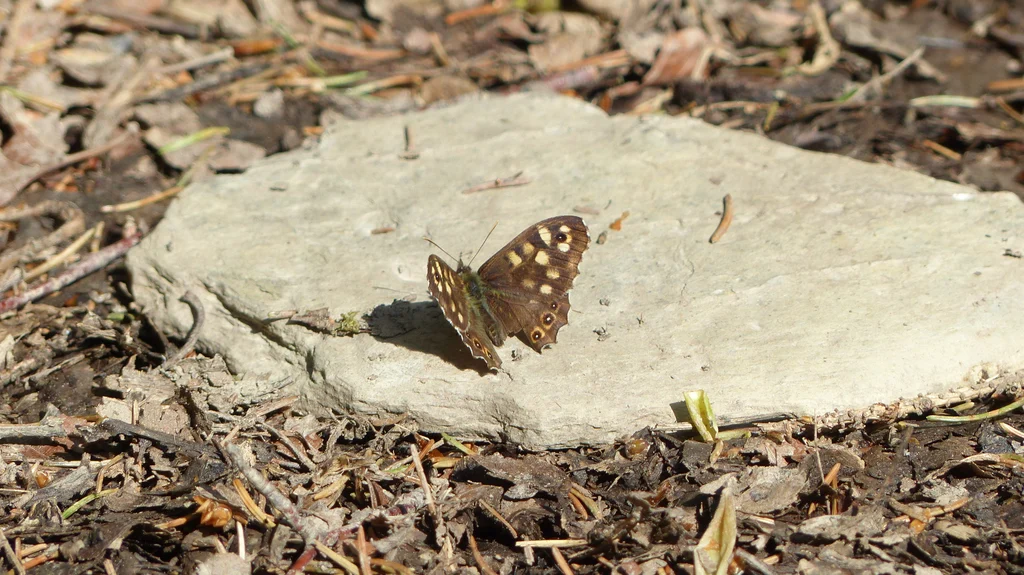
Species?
Pararge aegeria
